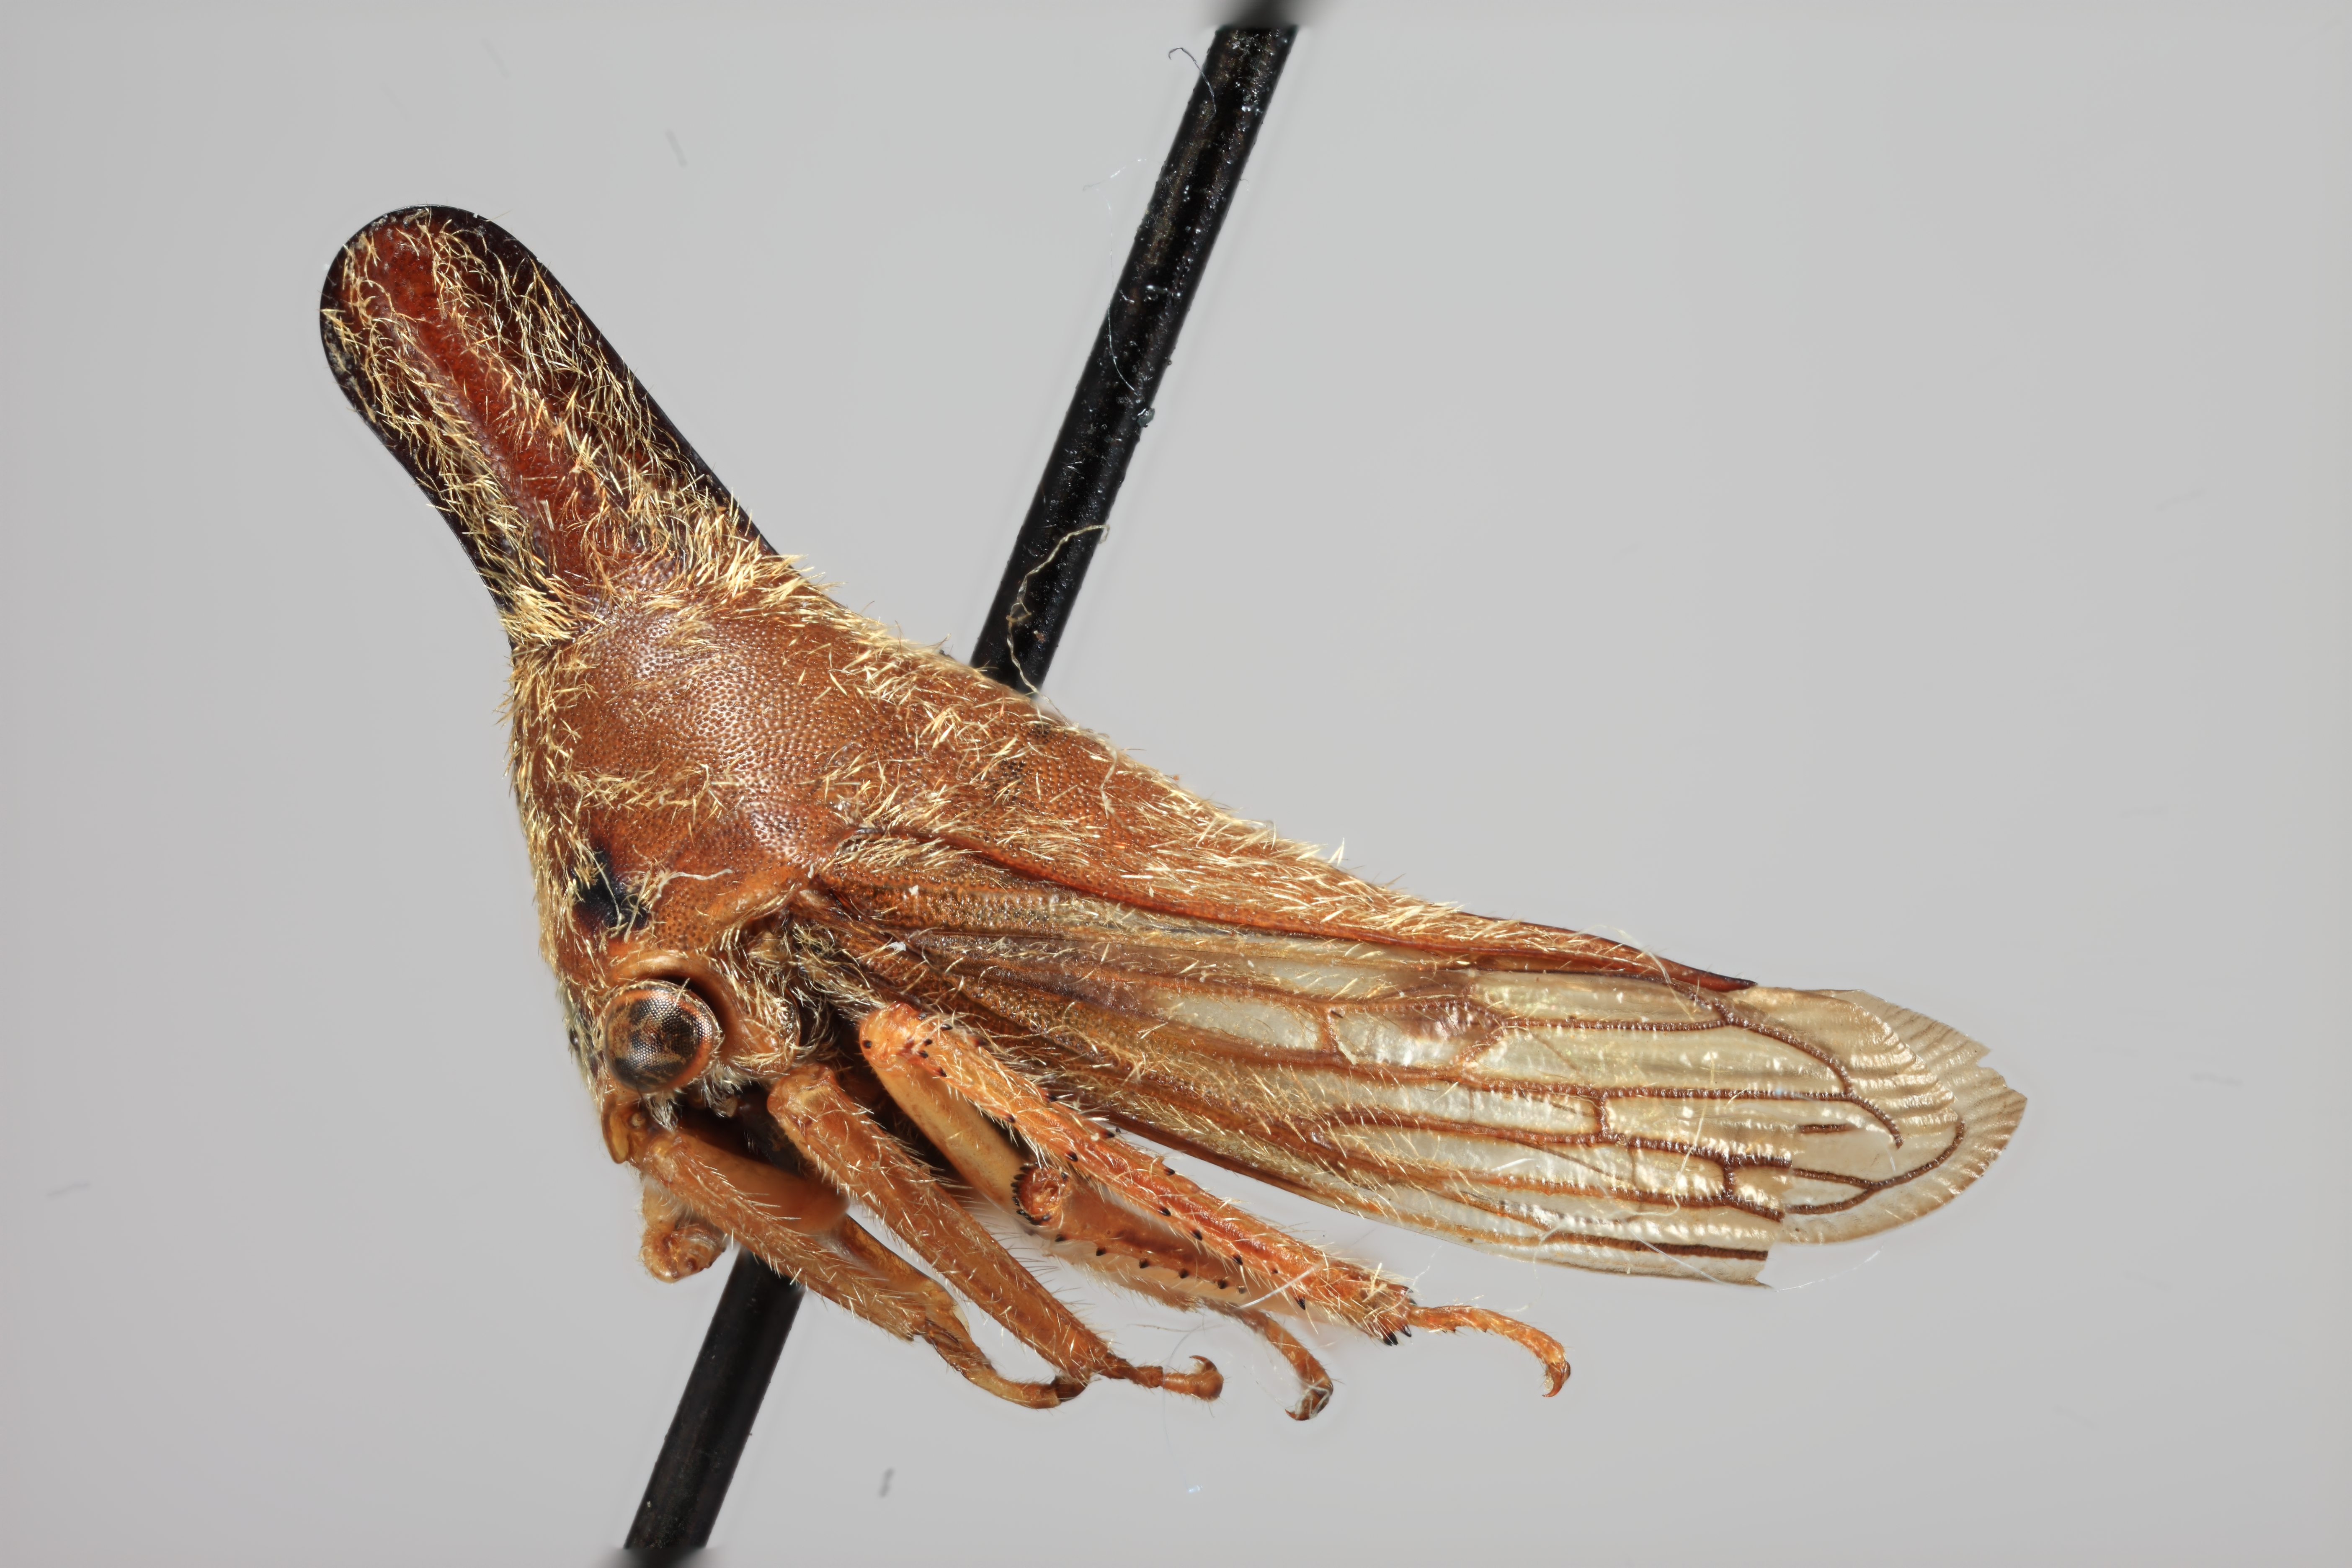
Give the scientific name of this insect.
Aconophora robusta
